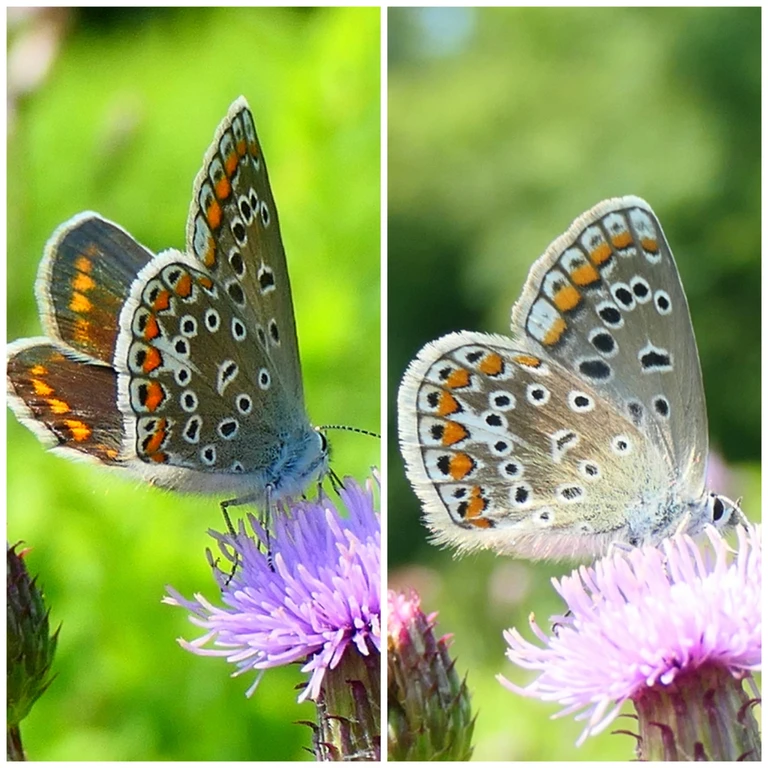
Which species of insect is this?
Polyommatus icarus
